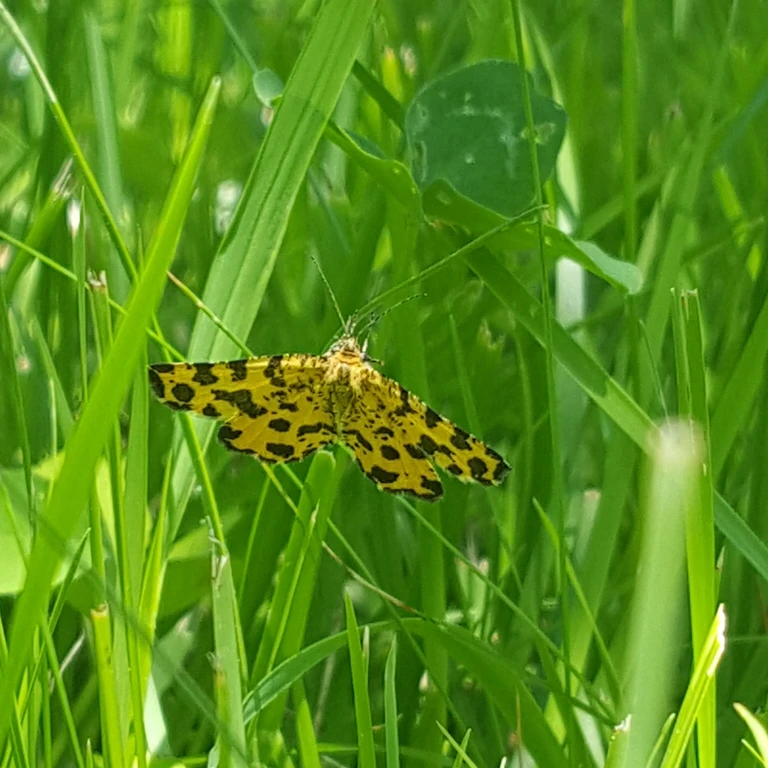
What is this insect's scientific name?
Pseudopanthera macularia
